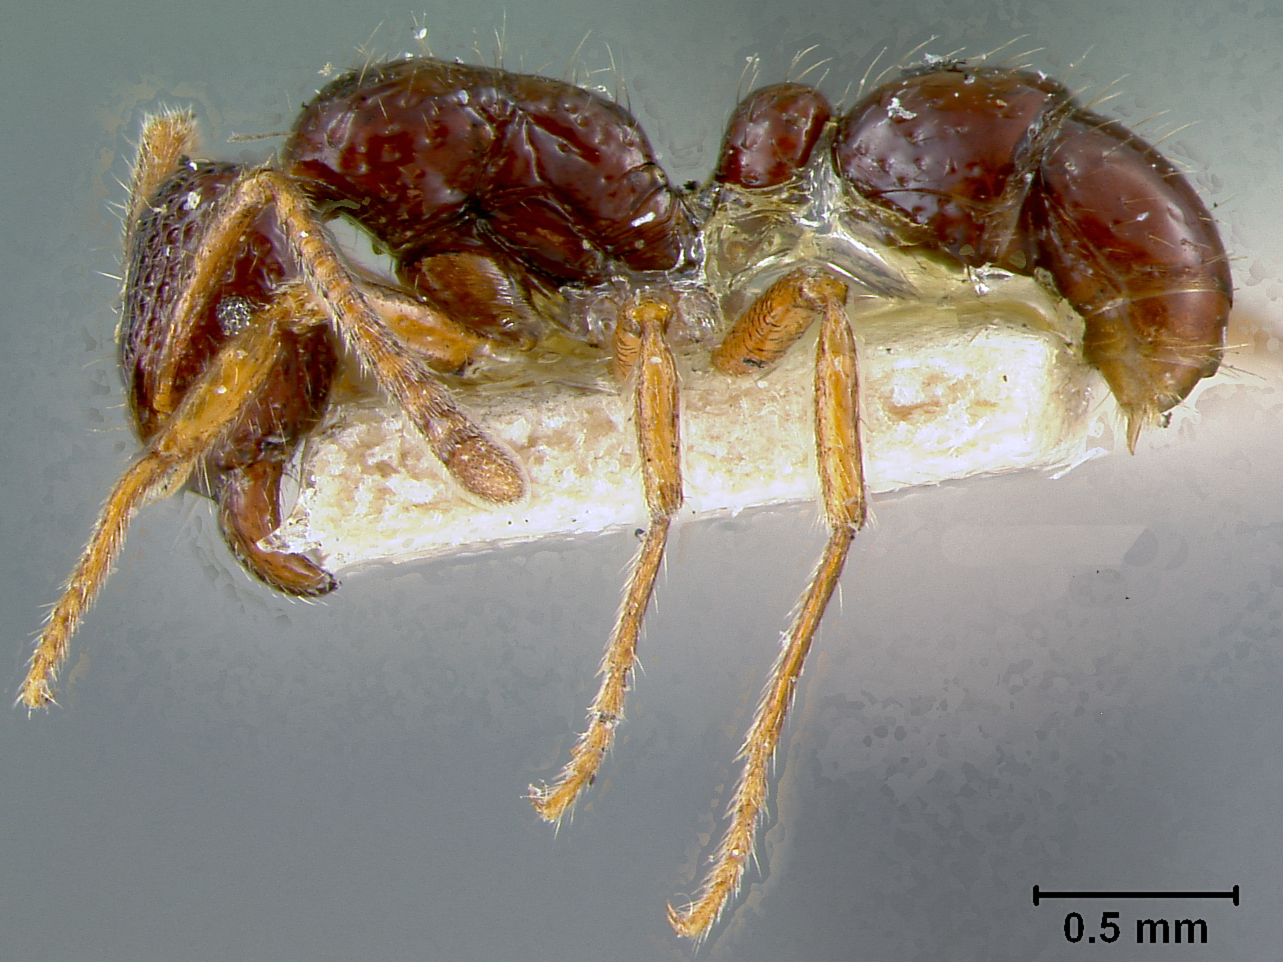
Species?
Wheeleripone crenaticeps
